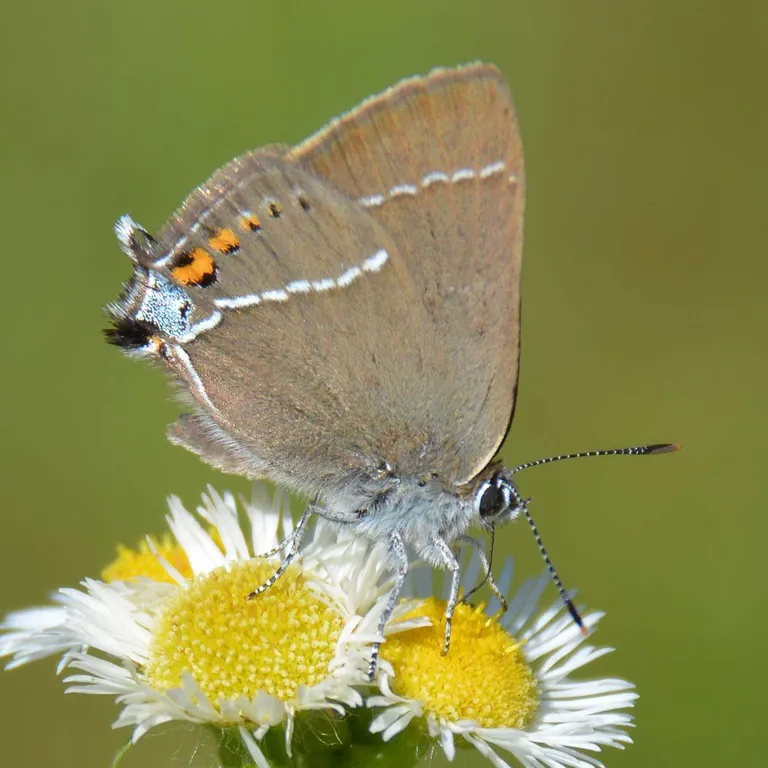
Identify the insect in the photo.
Satyrium spini (also Tuttiola spini)
